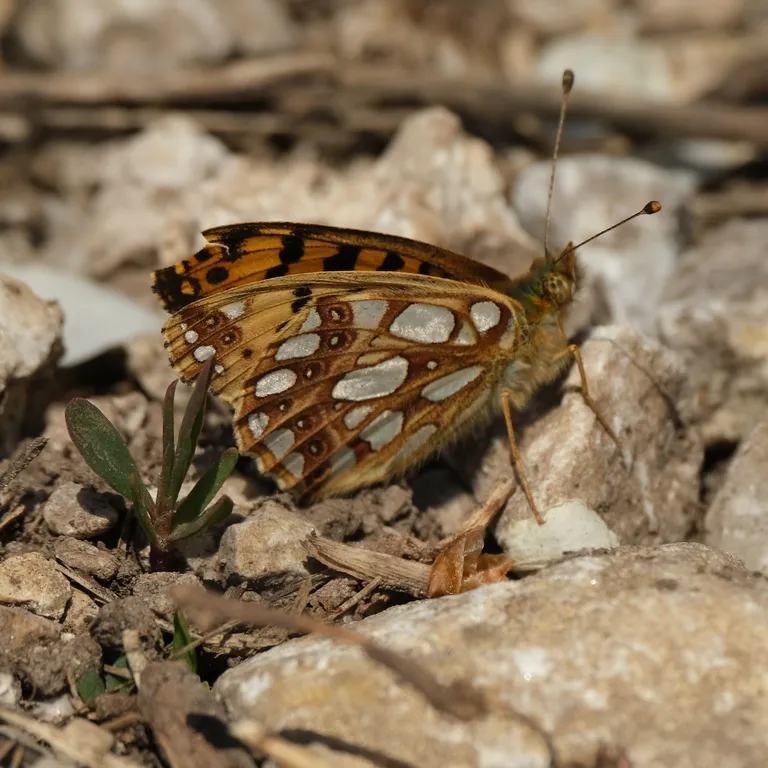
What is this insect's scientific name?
Issoria lathonia
